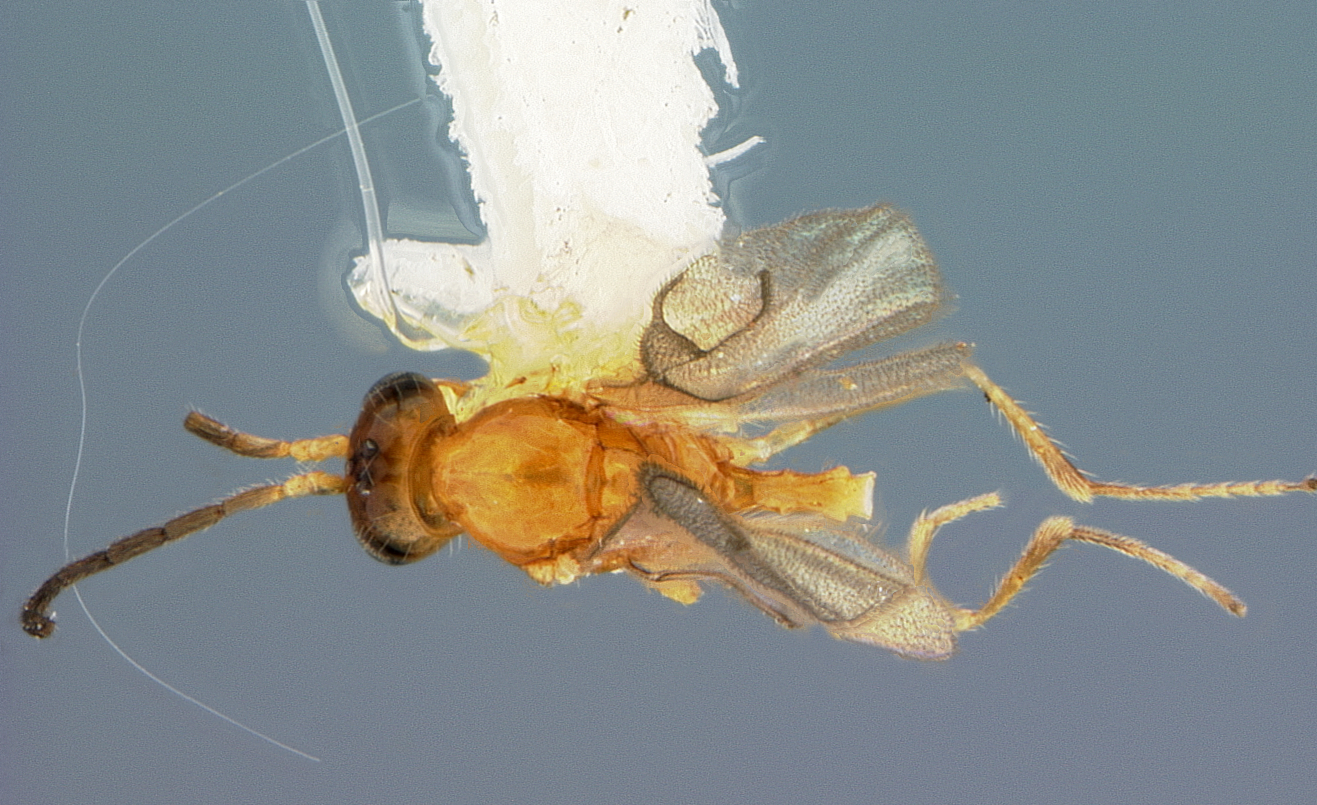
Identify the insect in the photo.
Binodoxys sinensis
